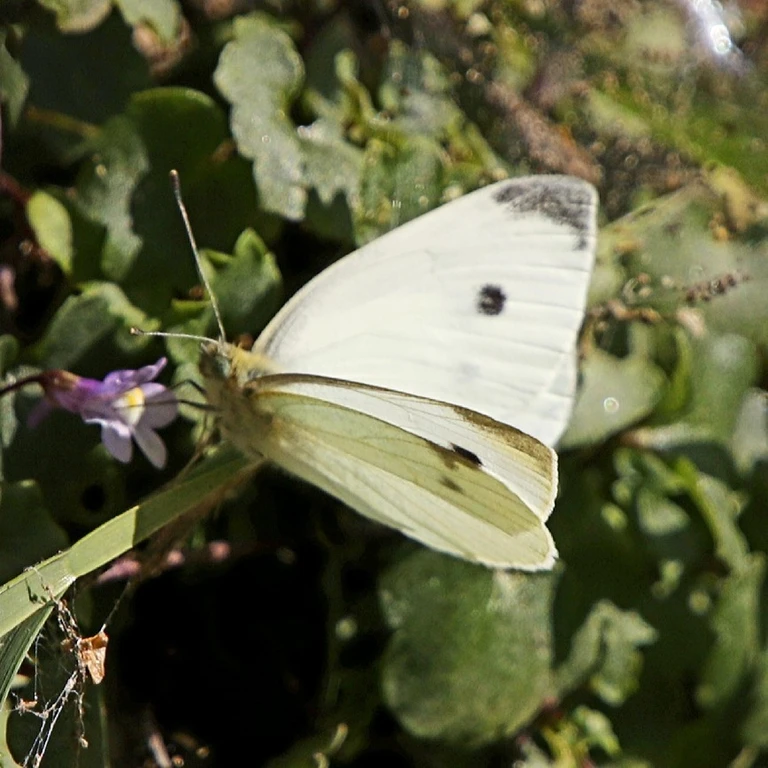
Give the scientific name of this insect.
Pieris rapae
